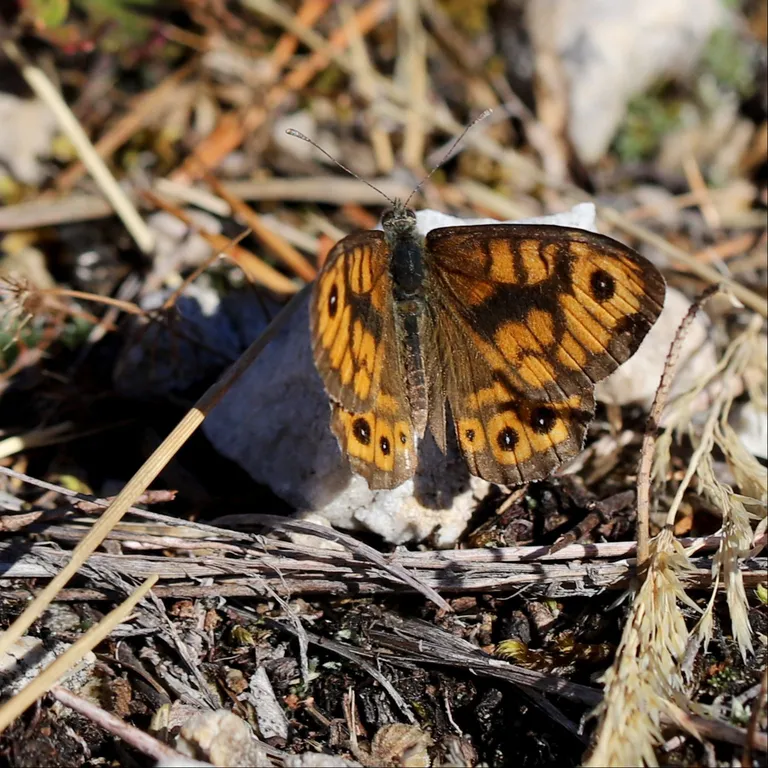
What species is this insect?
Lasiommata megera (also Pararge megera)
